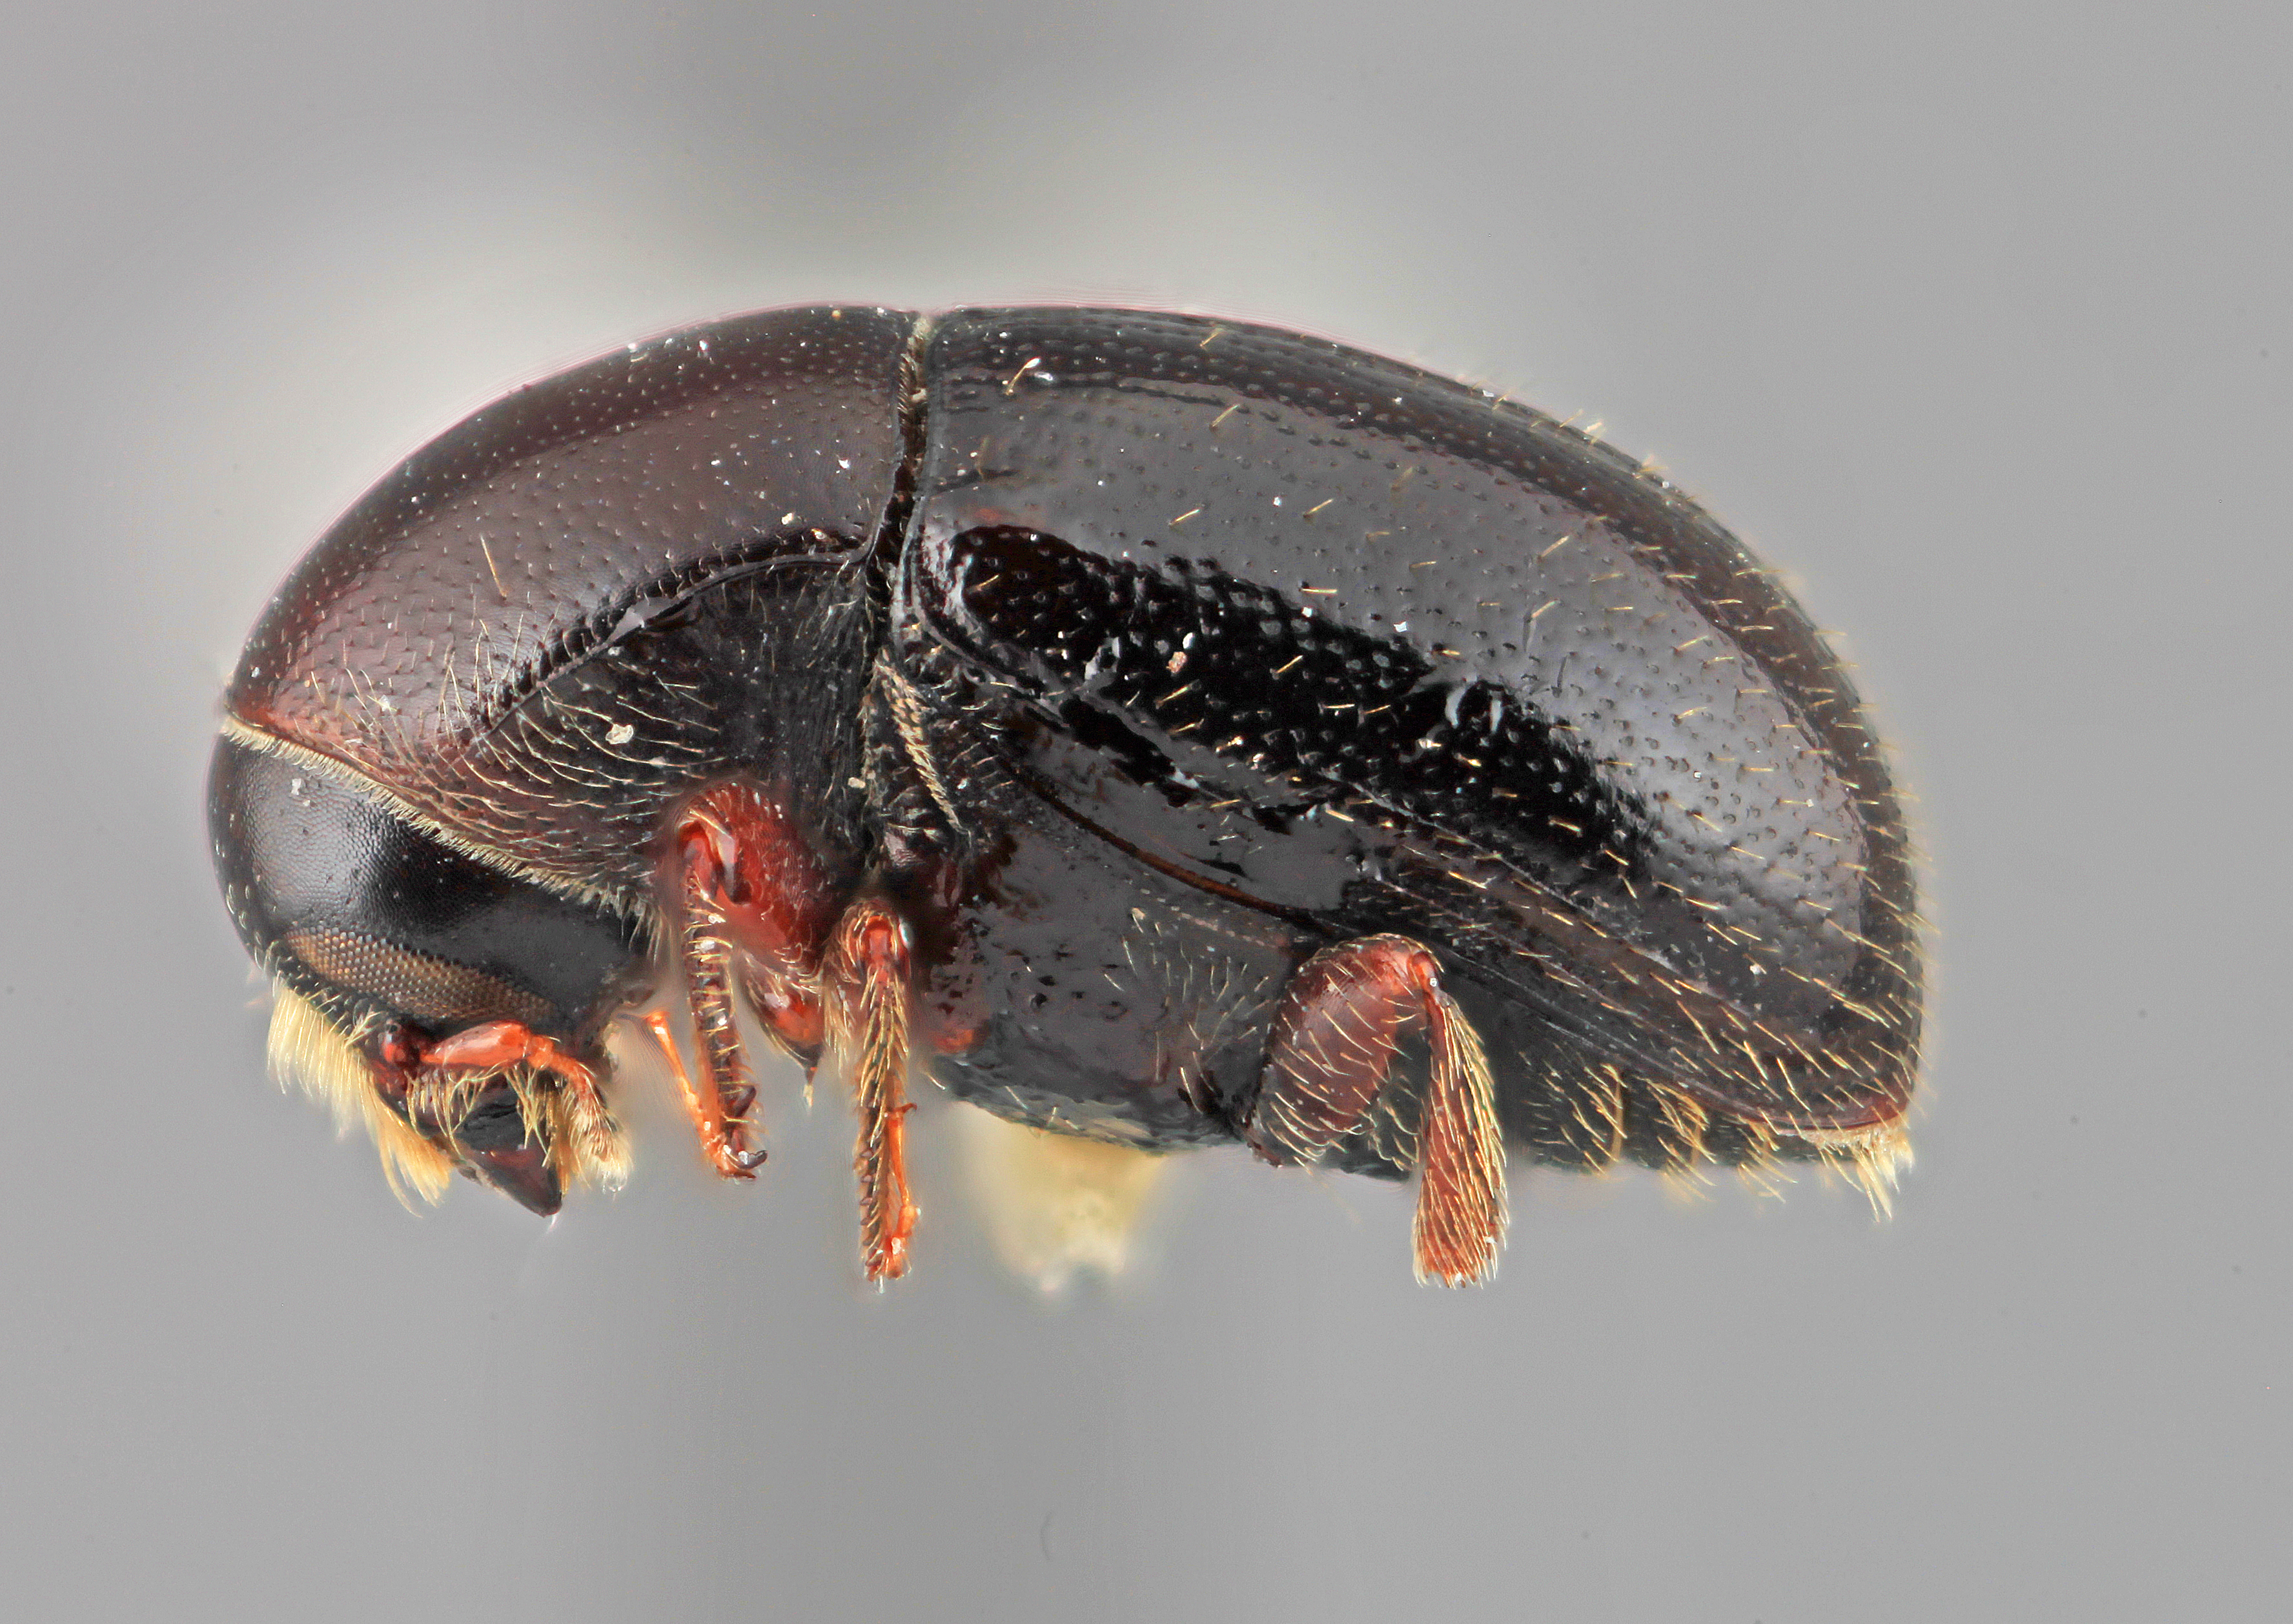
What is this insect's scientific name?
Scolytodes jucundus
